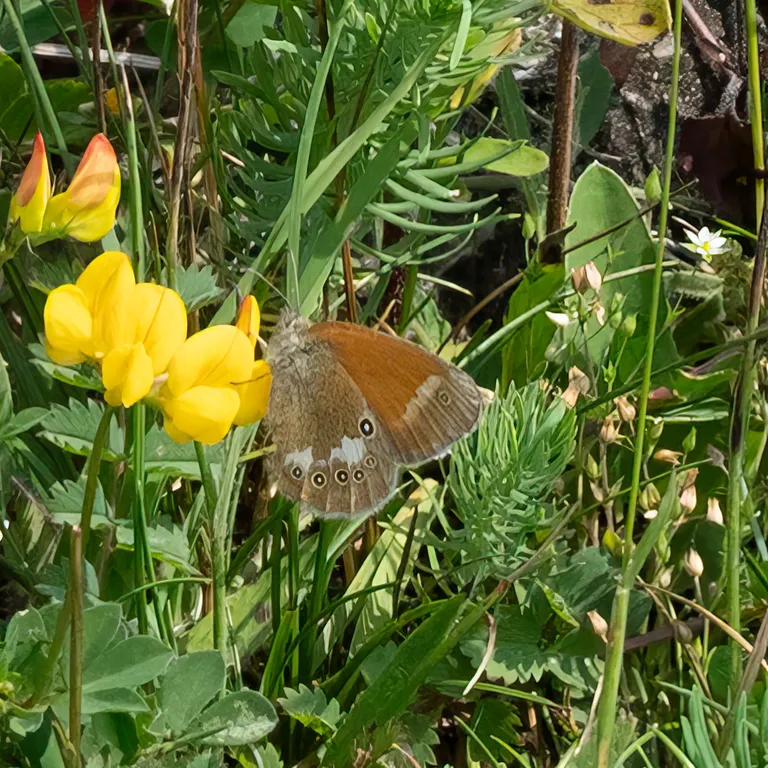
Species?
Coenonympha glycerion (also Coenonympha iphis)
